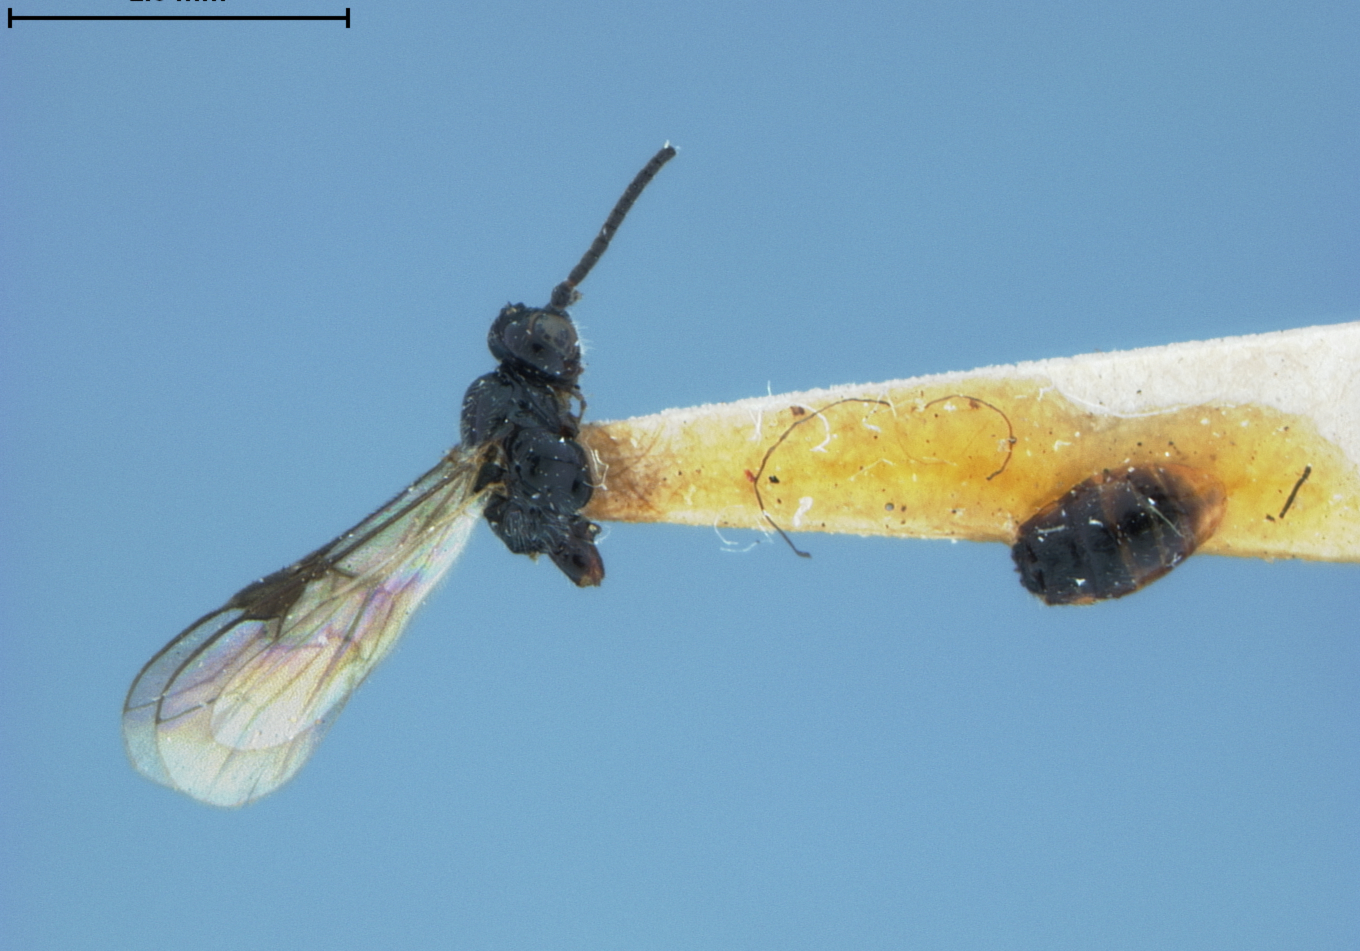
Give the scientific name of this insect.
Microbracon suleifrons
